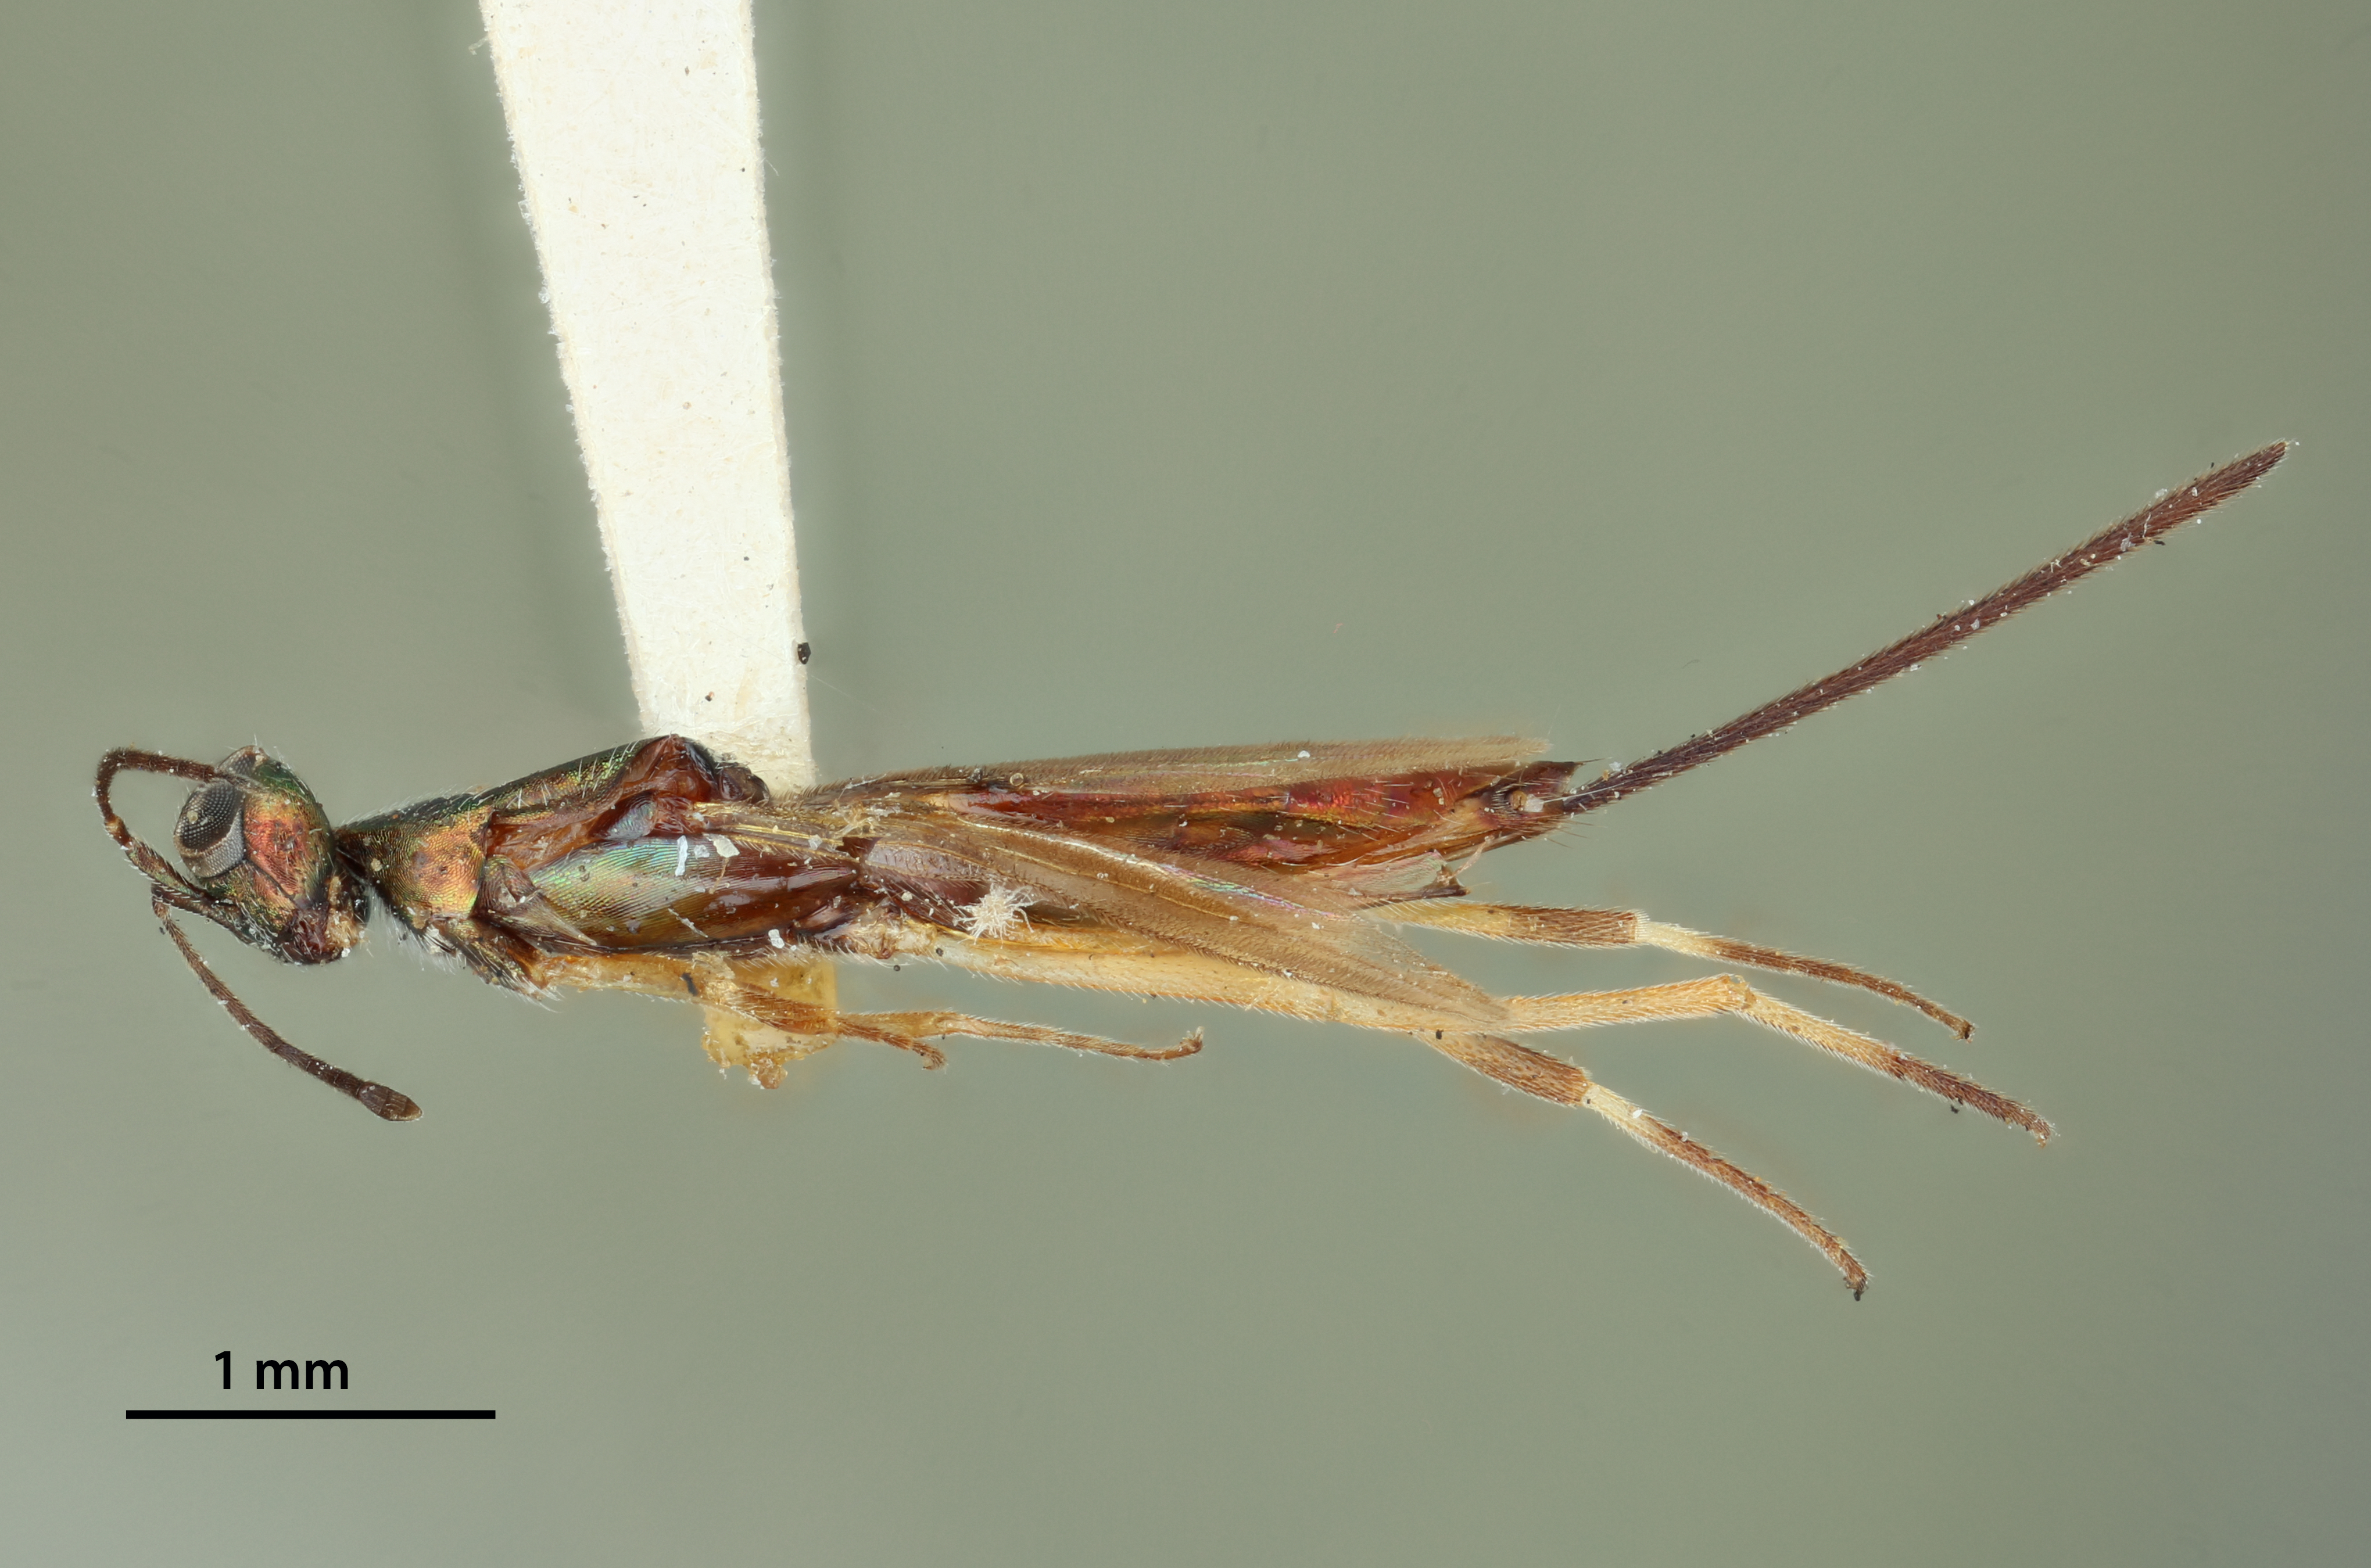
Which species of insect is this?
Charitopus schwarzii
